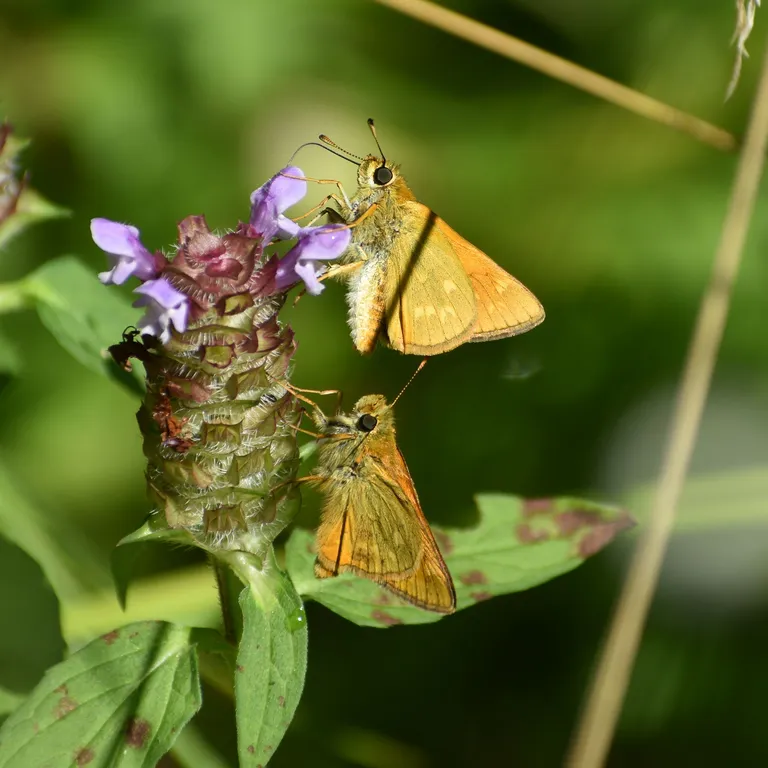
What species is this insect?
Ochlodes sylvanus (also Ochlodes venata)
